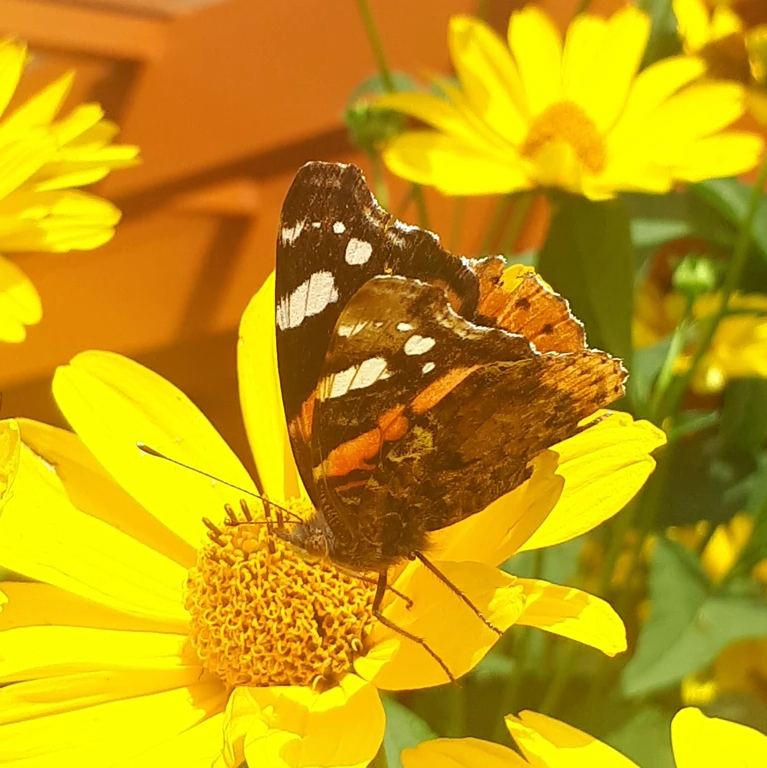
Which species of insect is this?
Vanessa atalanta
